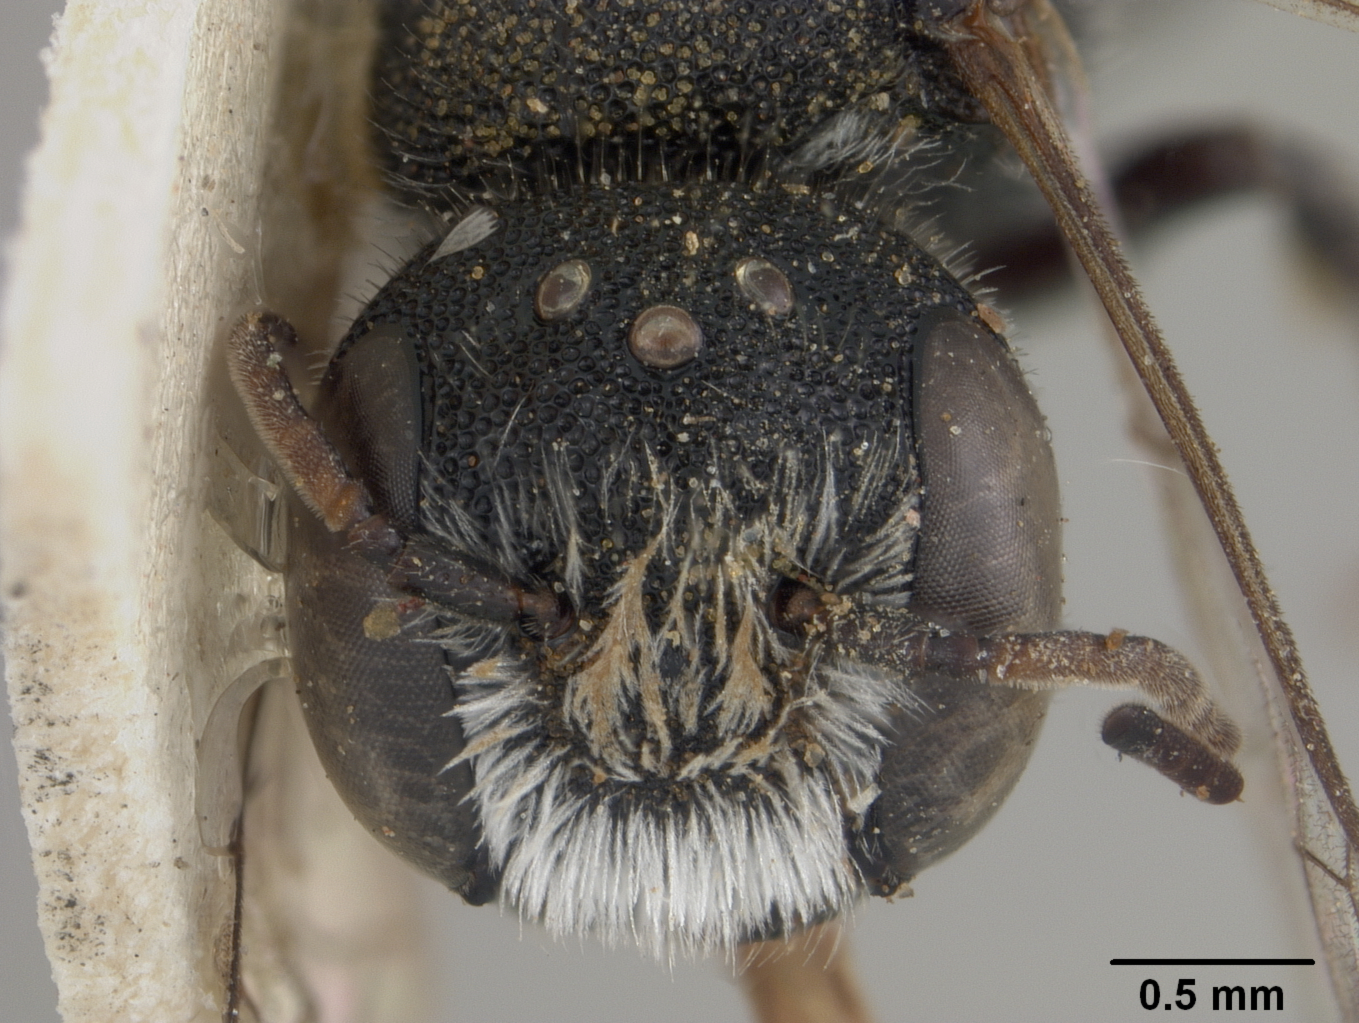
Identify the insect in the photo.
Megachile barvonensis
